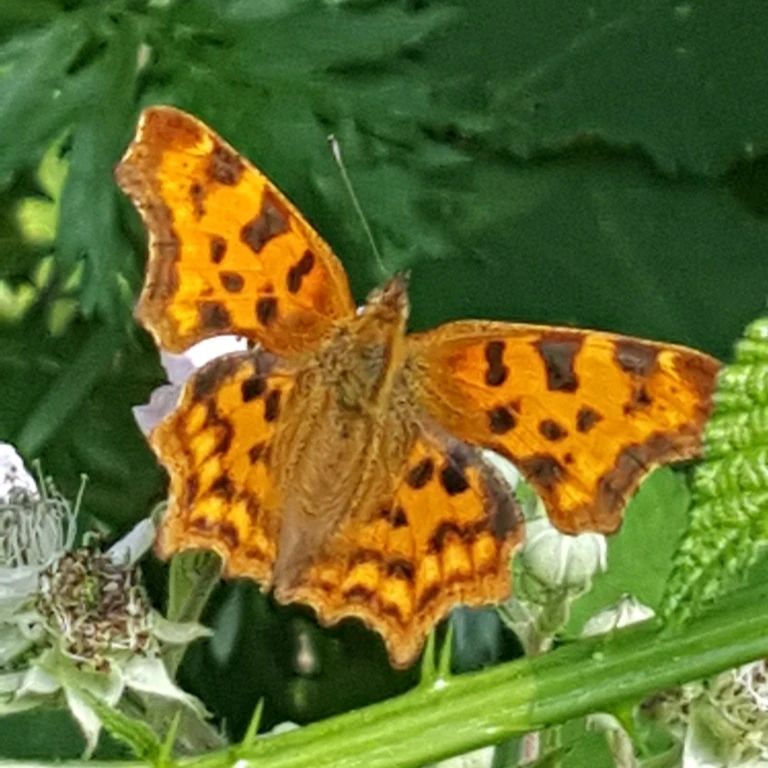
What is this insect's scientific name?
Polygonia c-album
